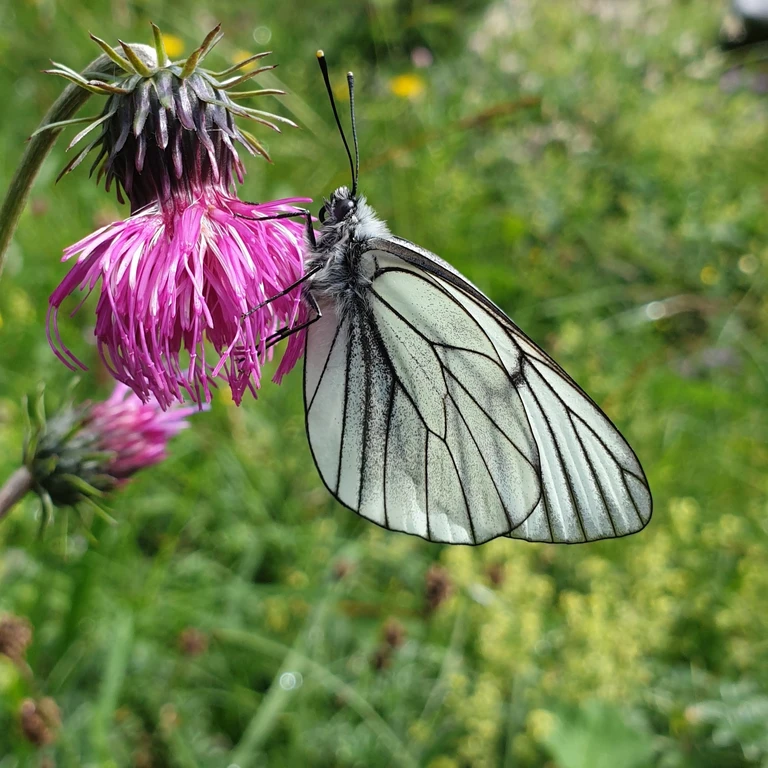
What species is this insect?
Aporia crataegi
